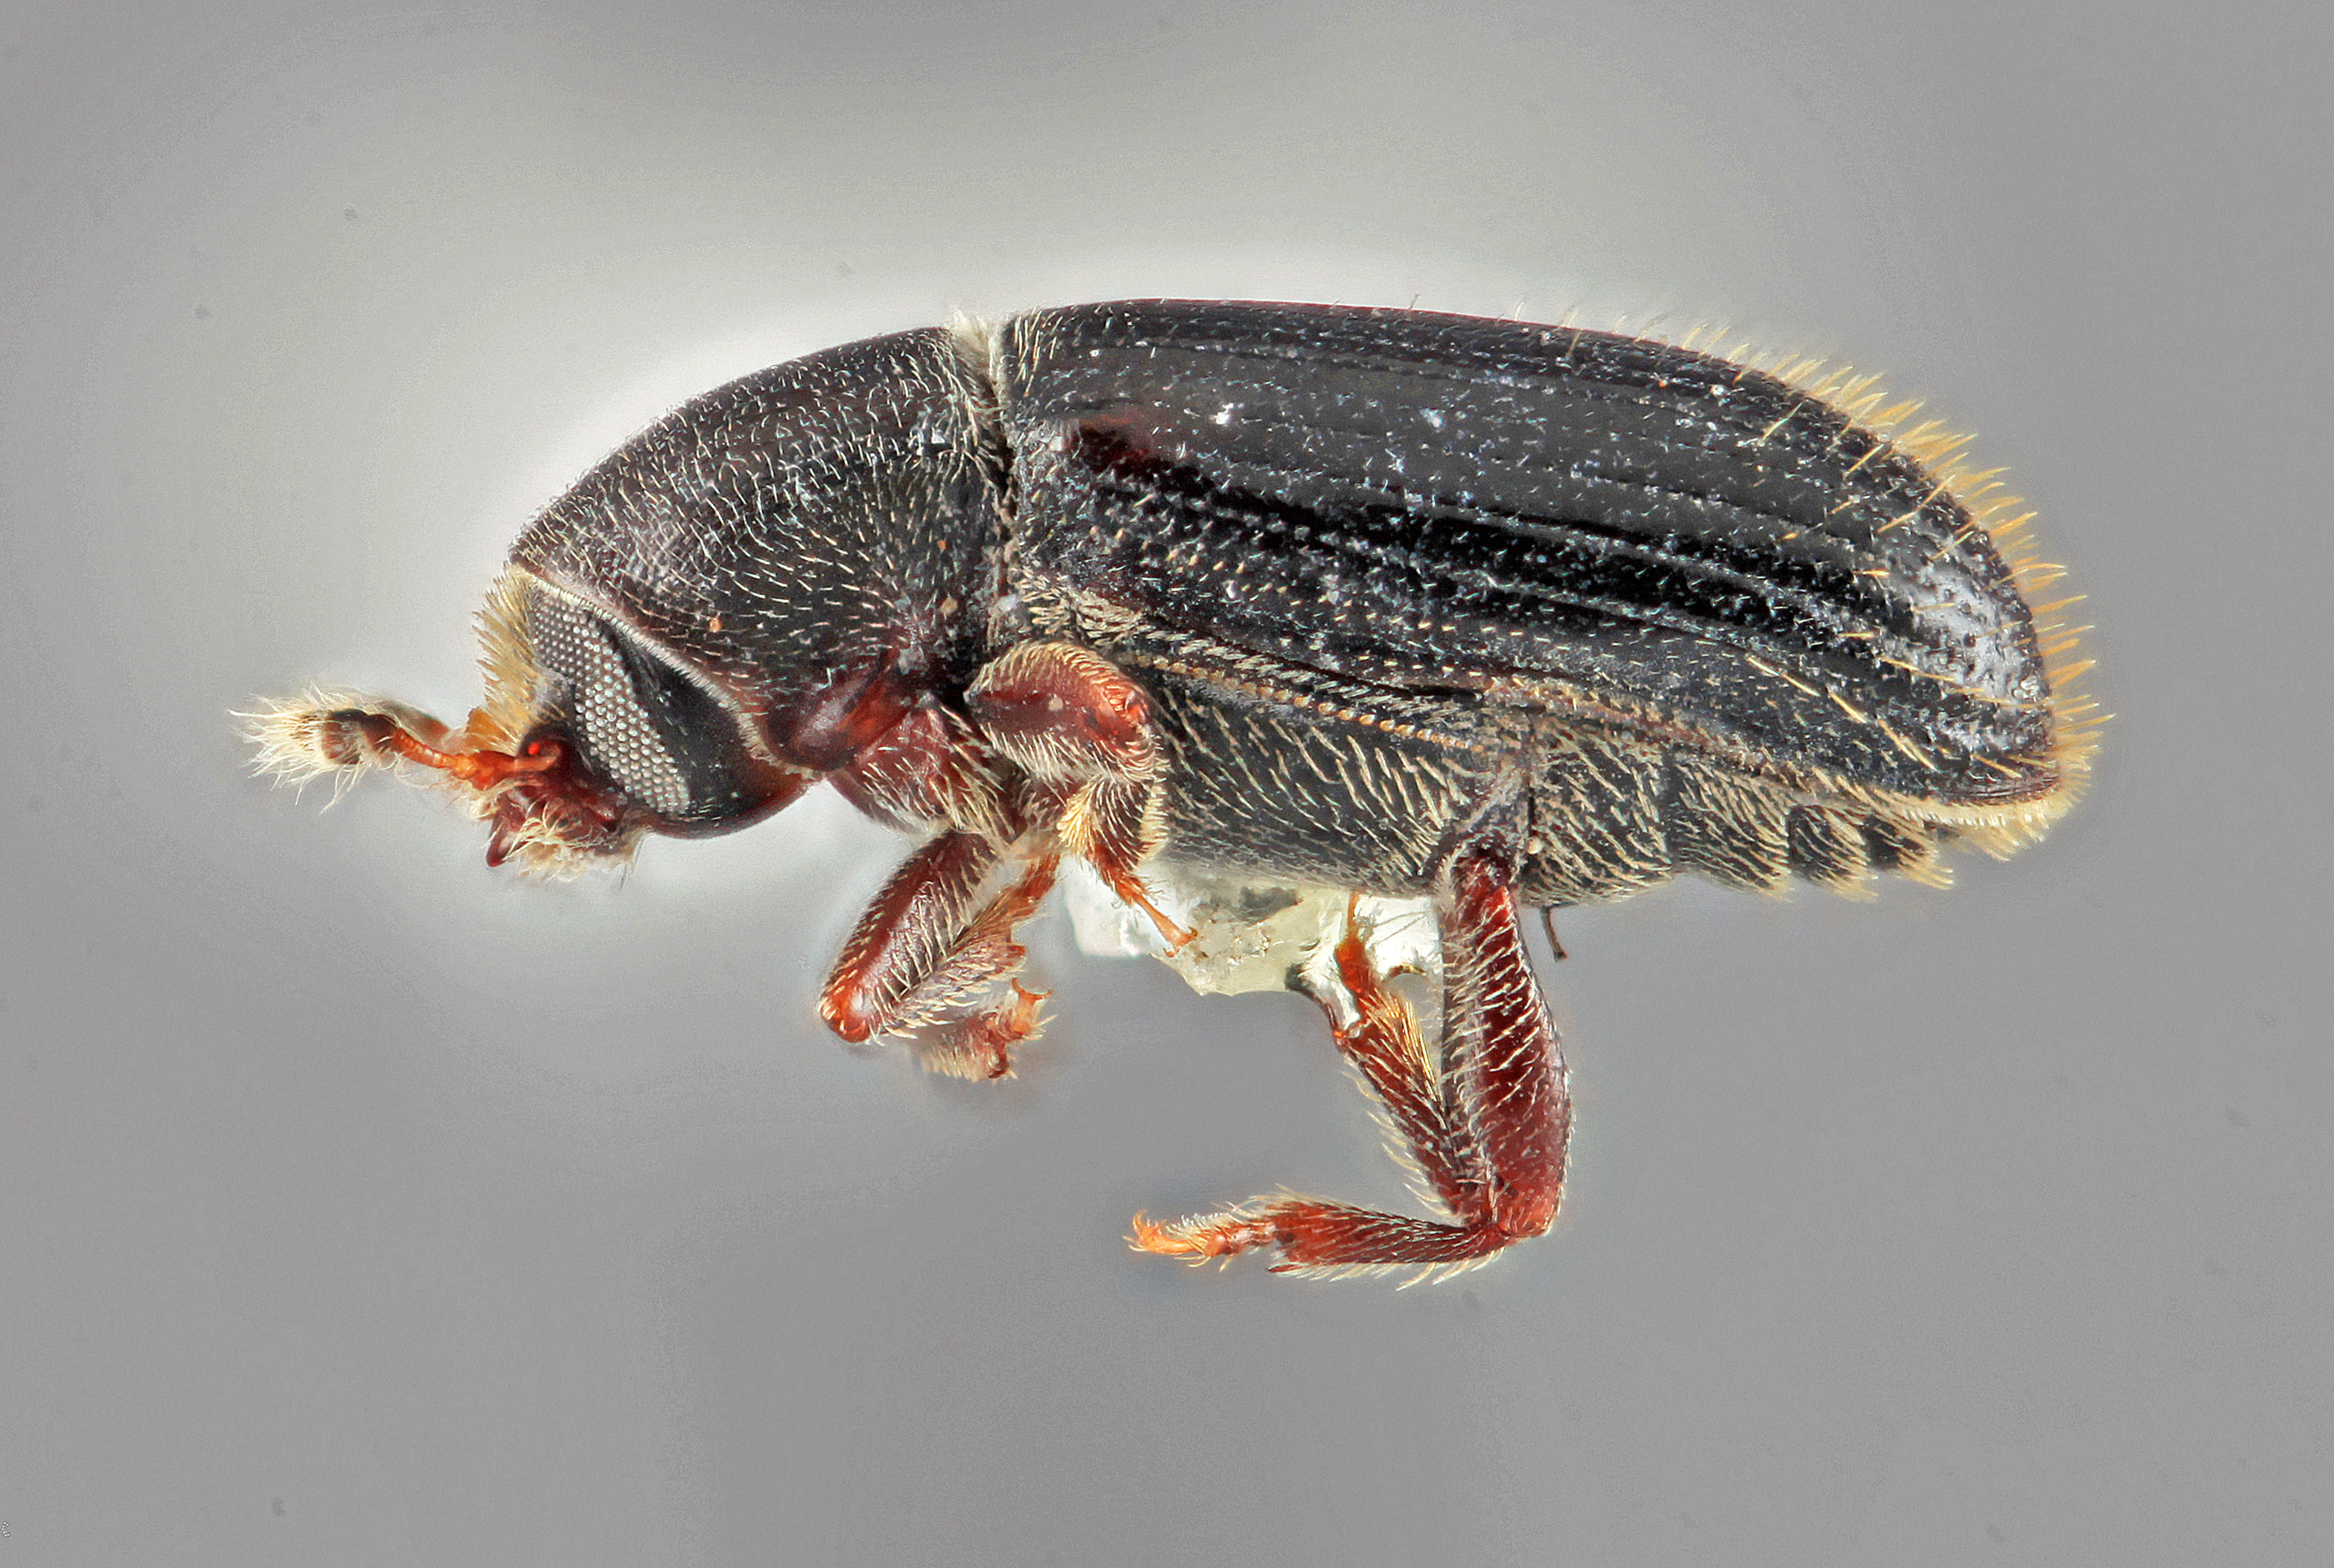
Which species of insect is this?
Cnesinus triangularis
